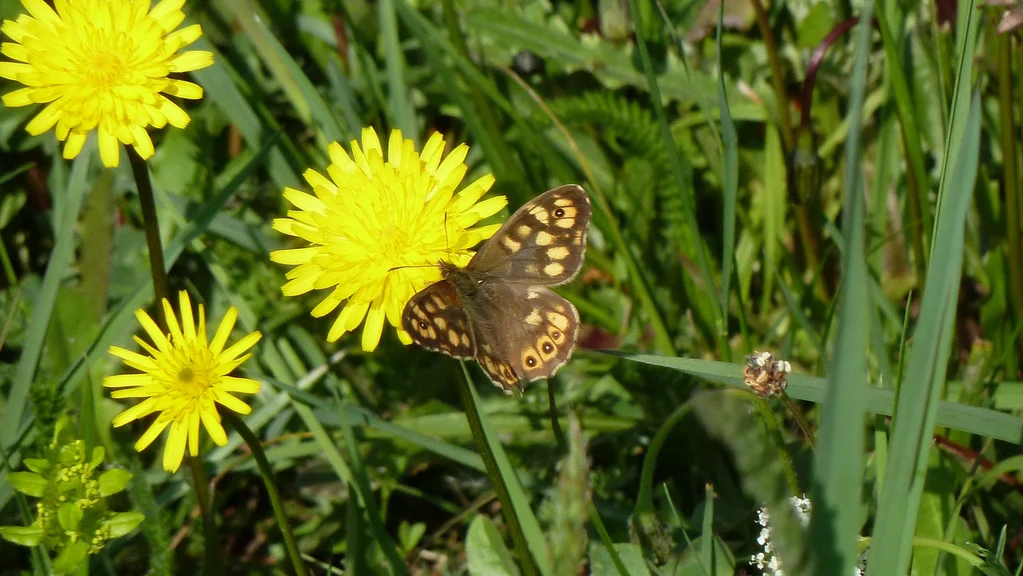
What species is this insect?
Pararge aegeria
